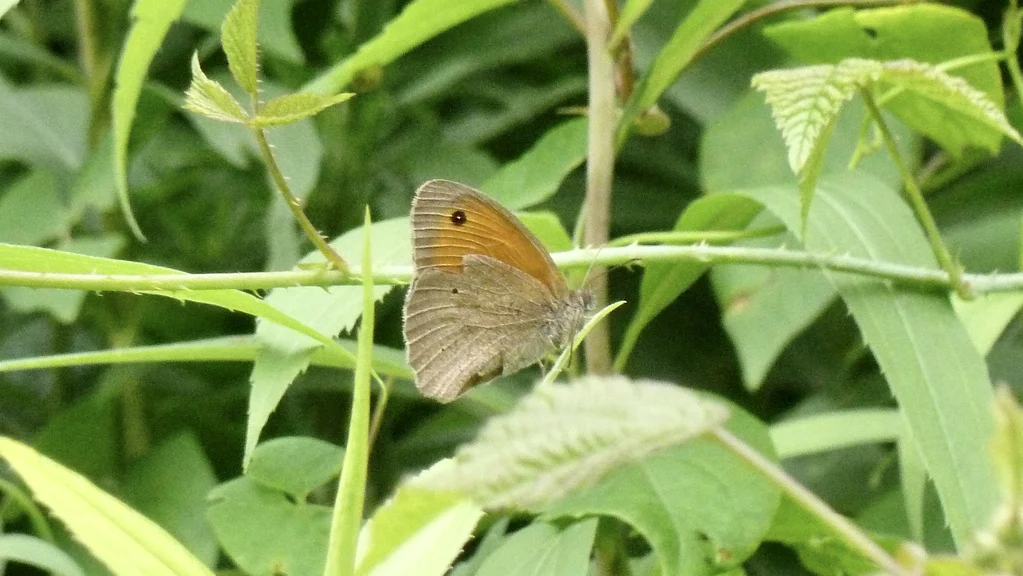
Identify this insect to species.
Maniola jurtina
